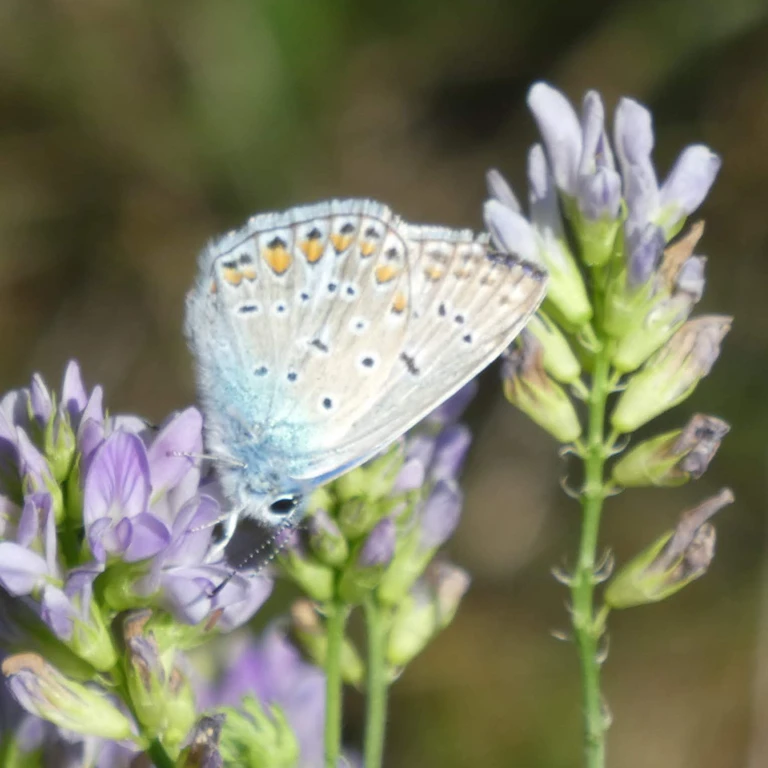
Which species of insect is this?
Polyommatus icarus
